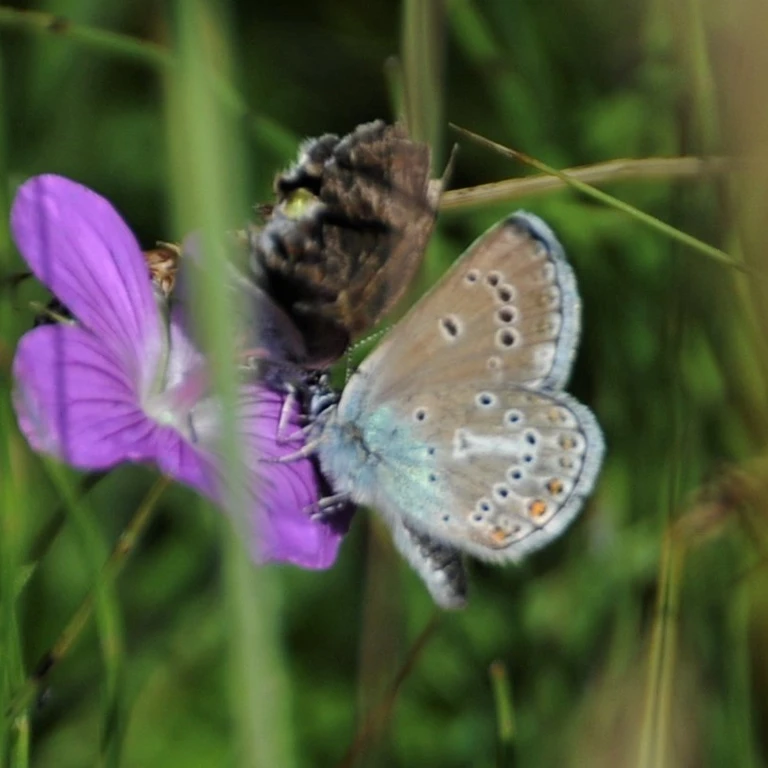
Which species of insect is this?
Eumedonia eumedon
